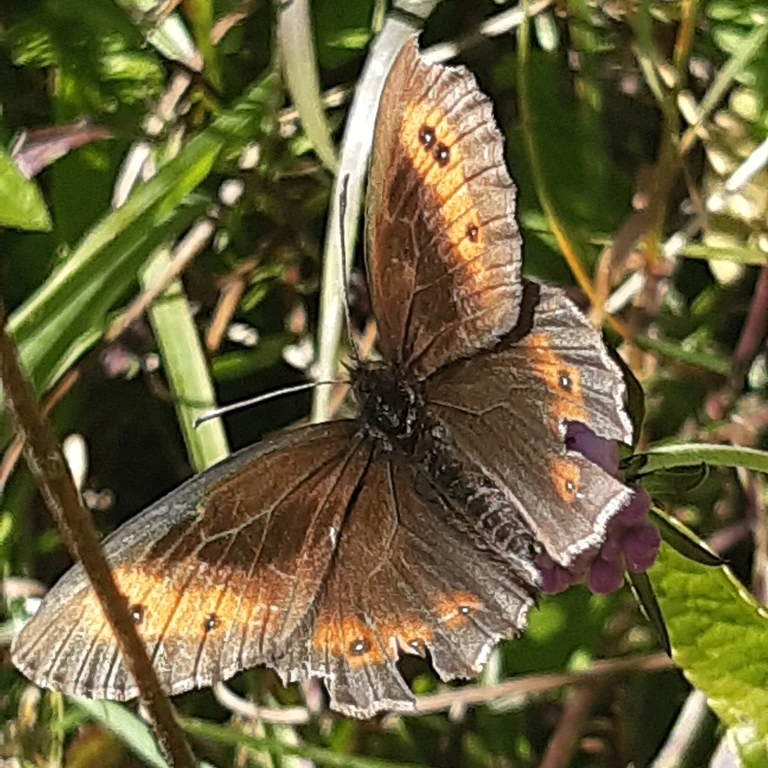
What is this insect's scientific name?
Erebia aethiops
